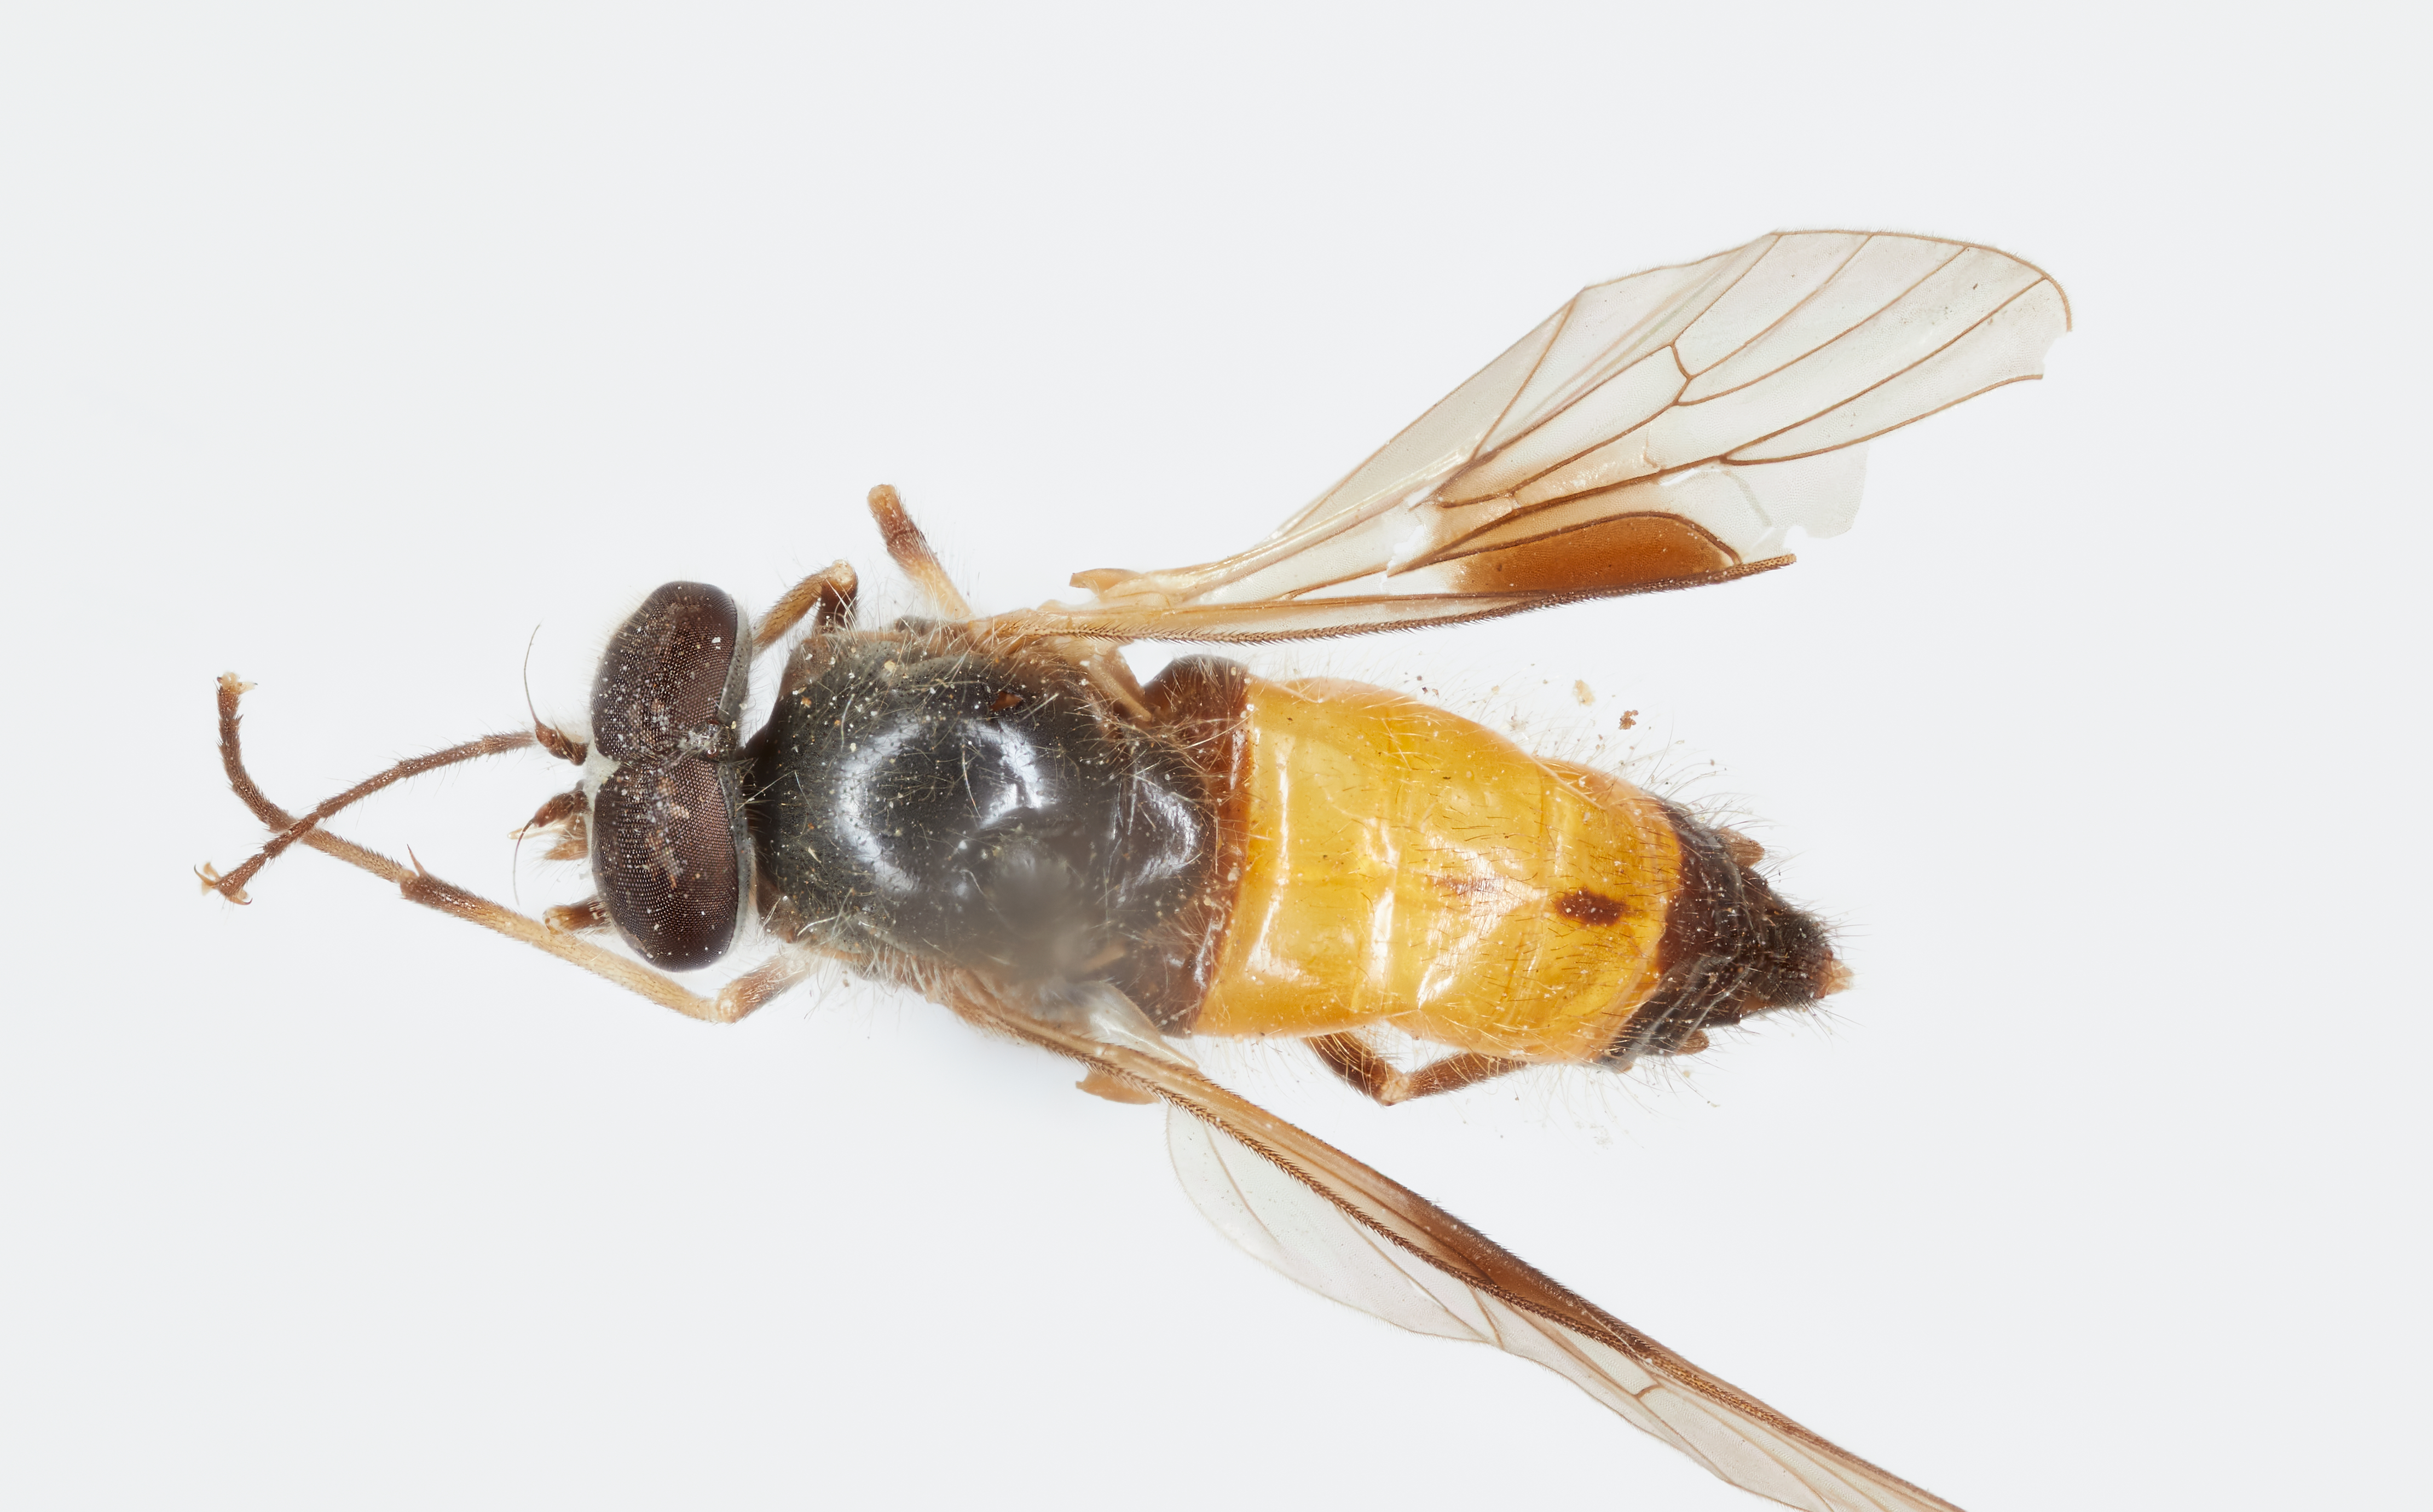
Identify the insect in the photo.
Dasyomma basalis
